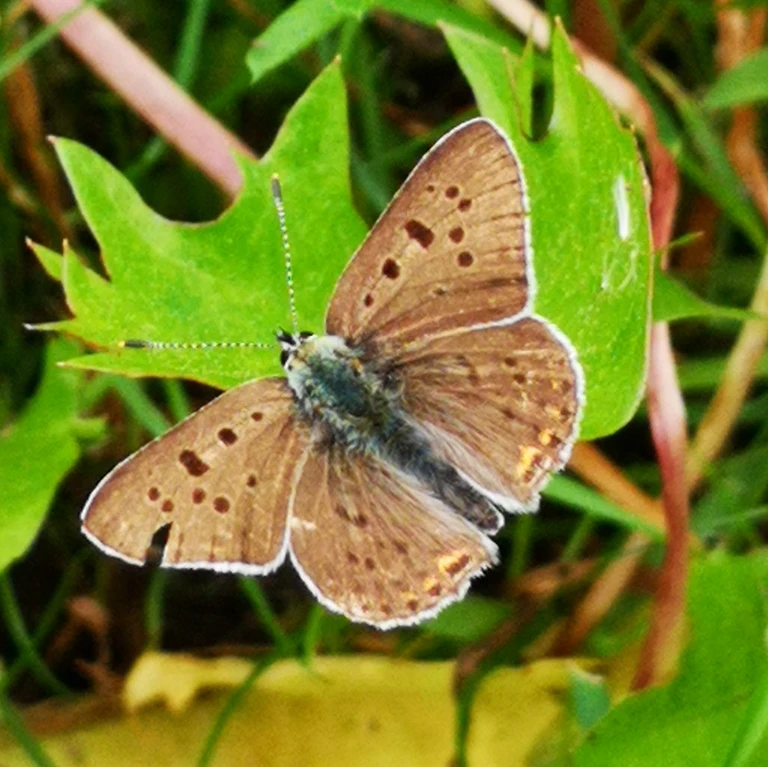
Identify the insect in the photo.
Lycaena tityrus (also Loweia tityrus)
